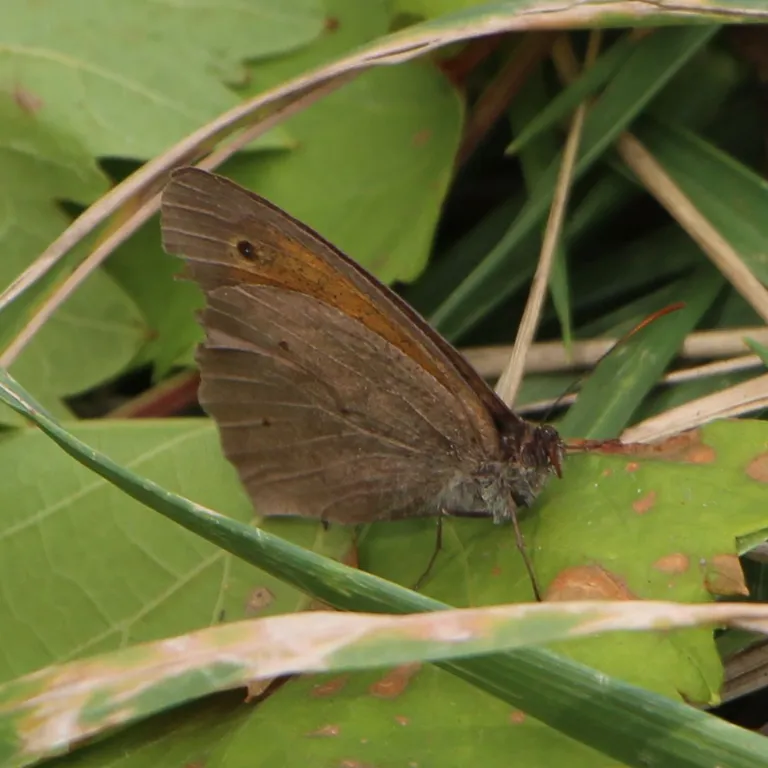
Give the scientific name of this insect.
Maniola jurtina
